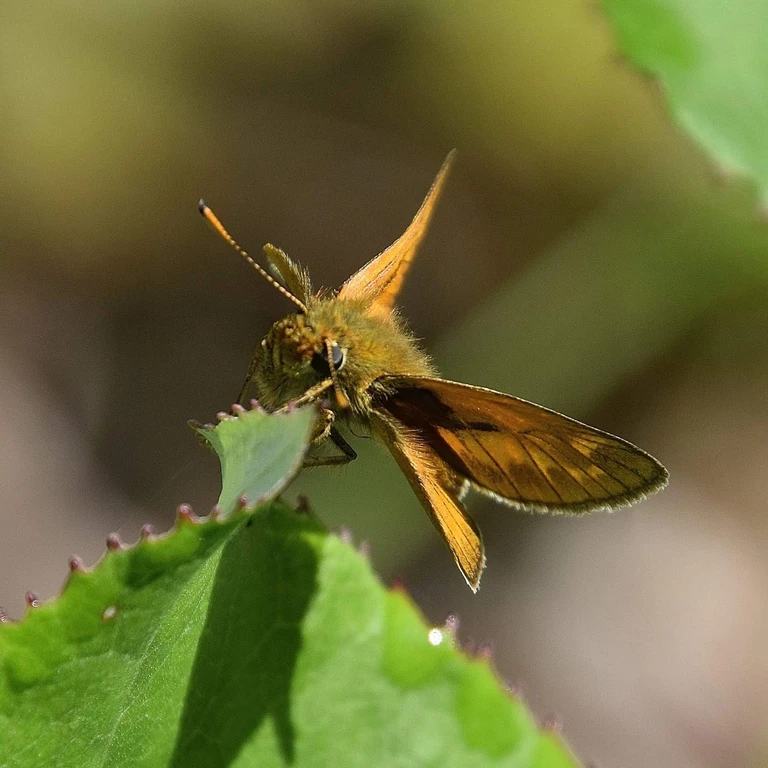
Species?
Ochlodes sylvanus (also Ochlodes venata)
